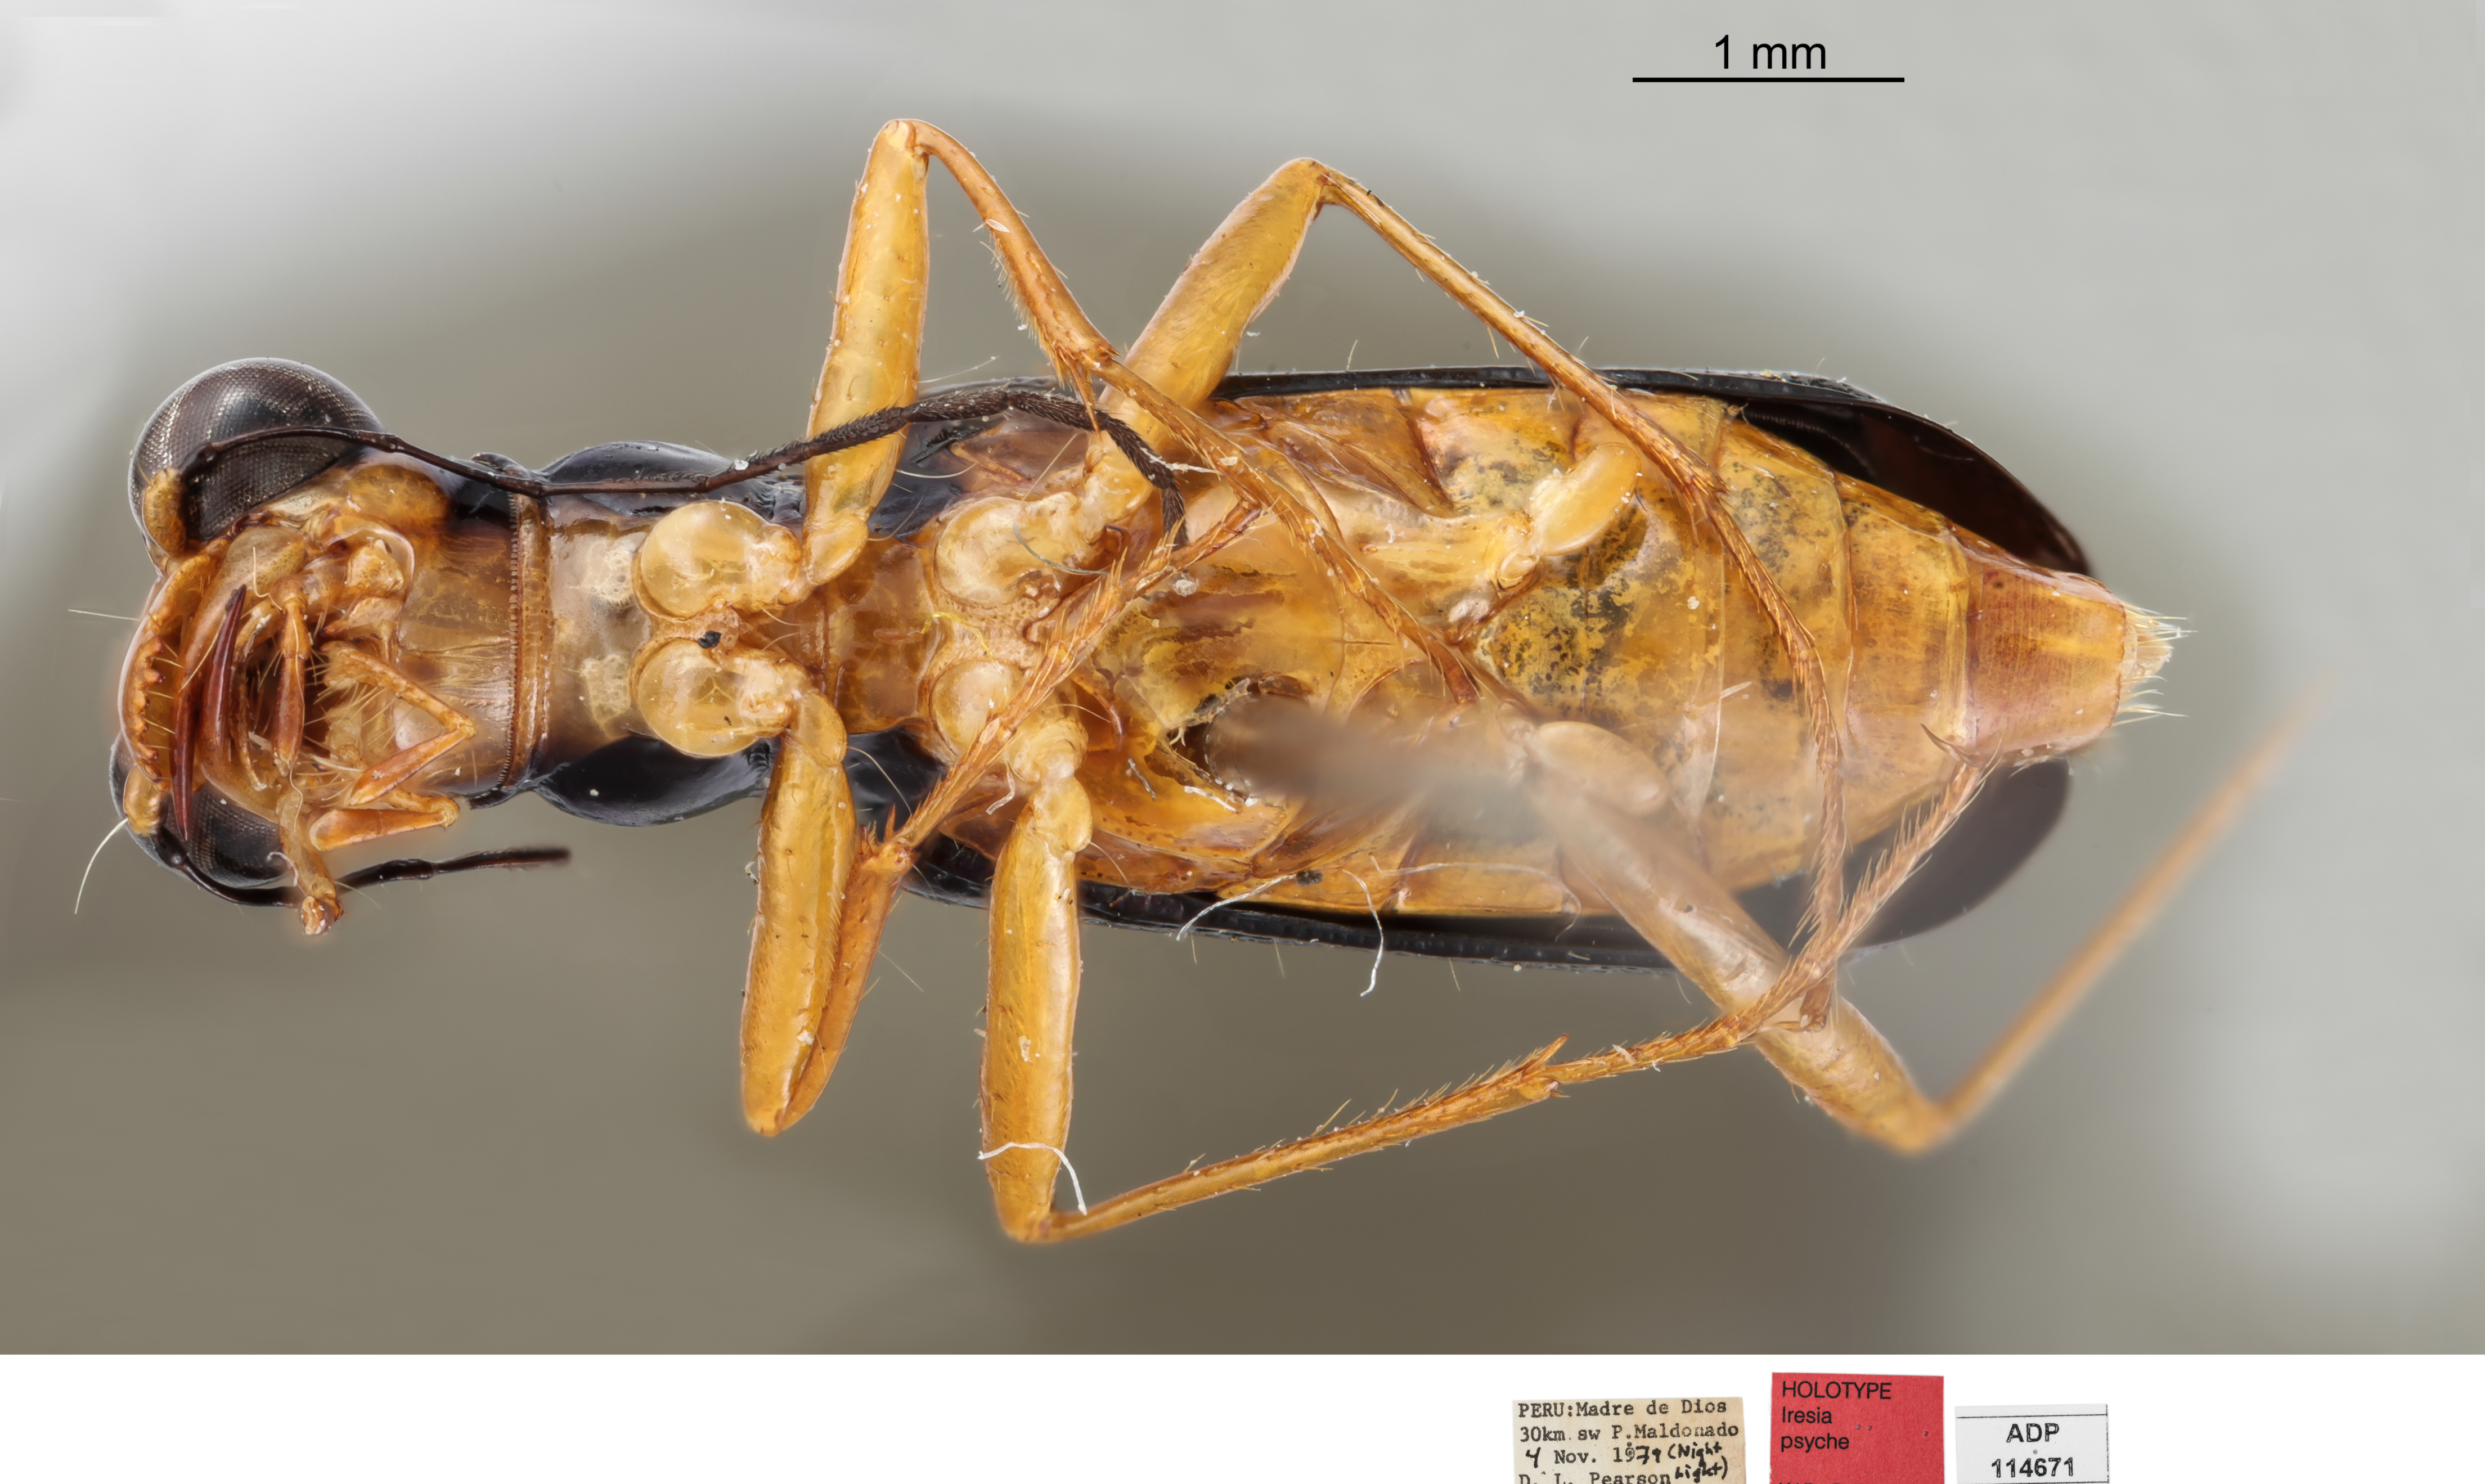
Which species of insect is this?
Iresia psyche
